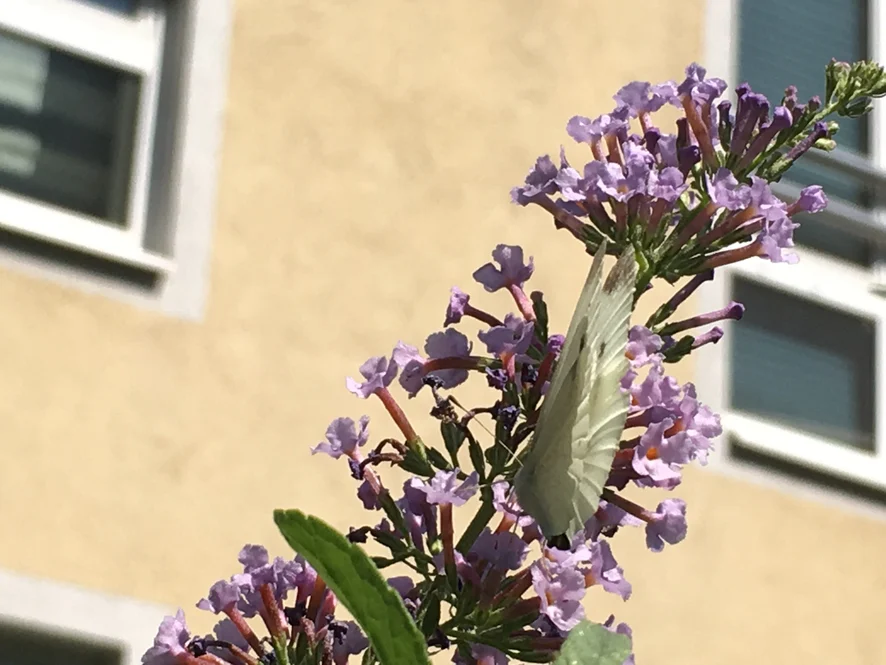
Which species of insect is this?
Pieris rapae
